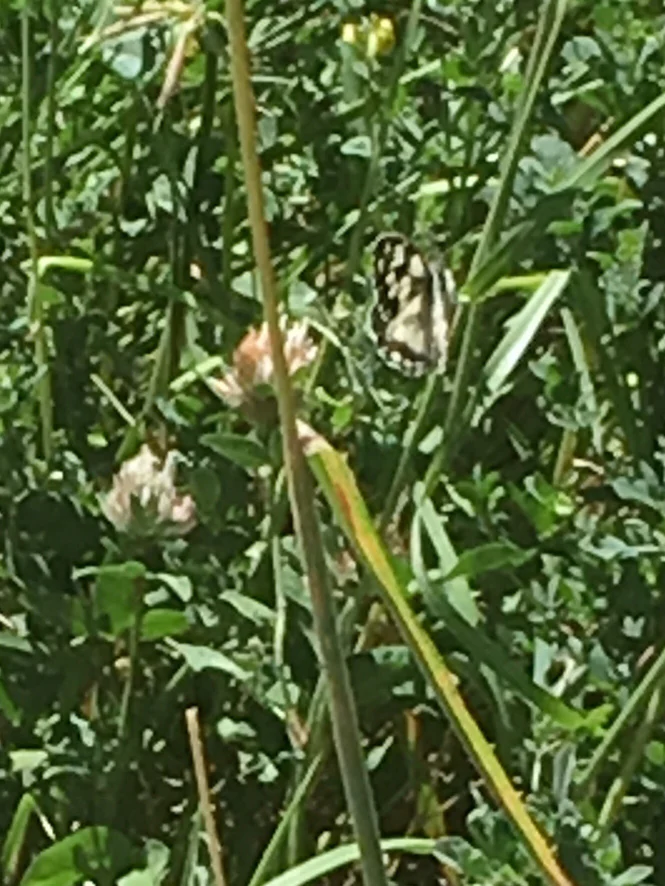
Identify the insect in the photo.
Melanargia galathea
